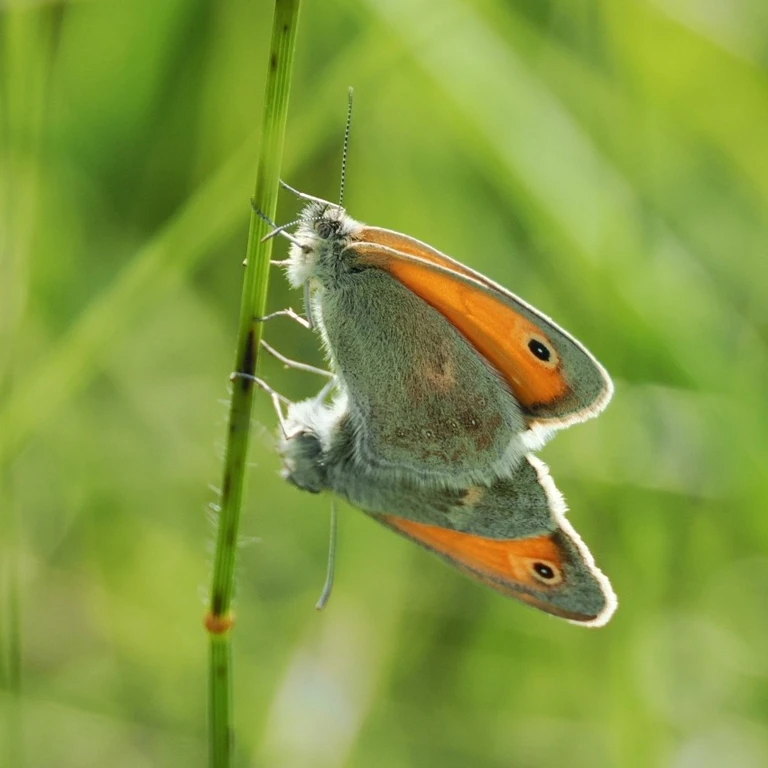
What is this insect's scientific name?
Coenonympha pamphilus
